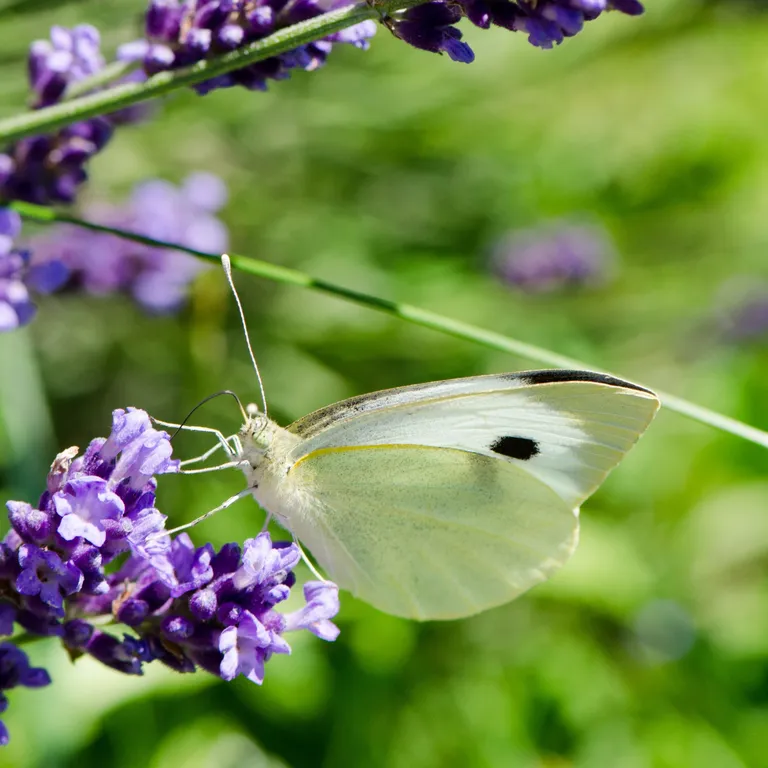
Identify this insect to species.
Pieris brassicae
